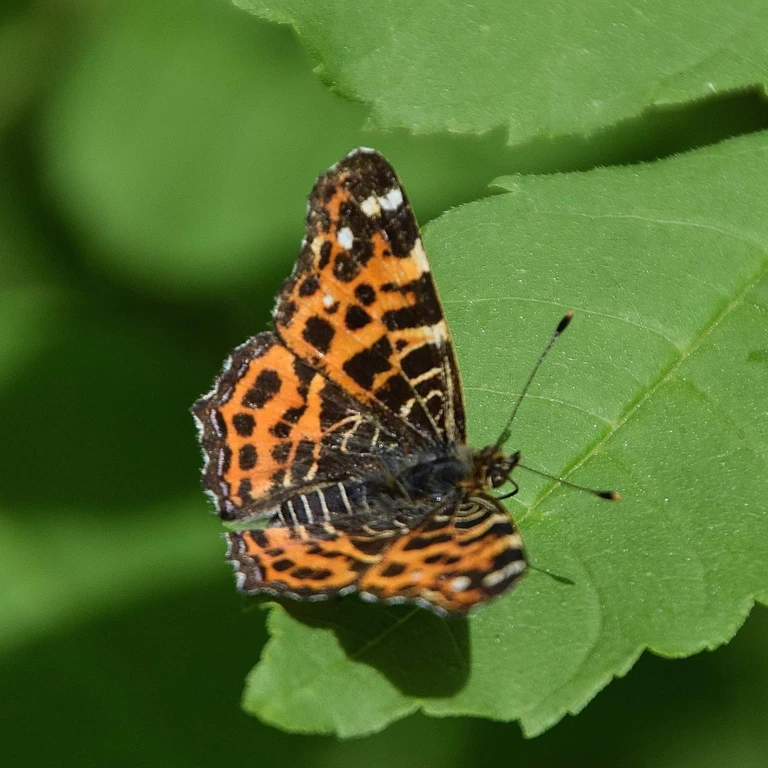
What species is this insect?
Araschnia levana
